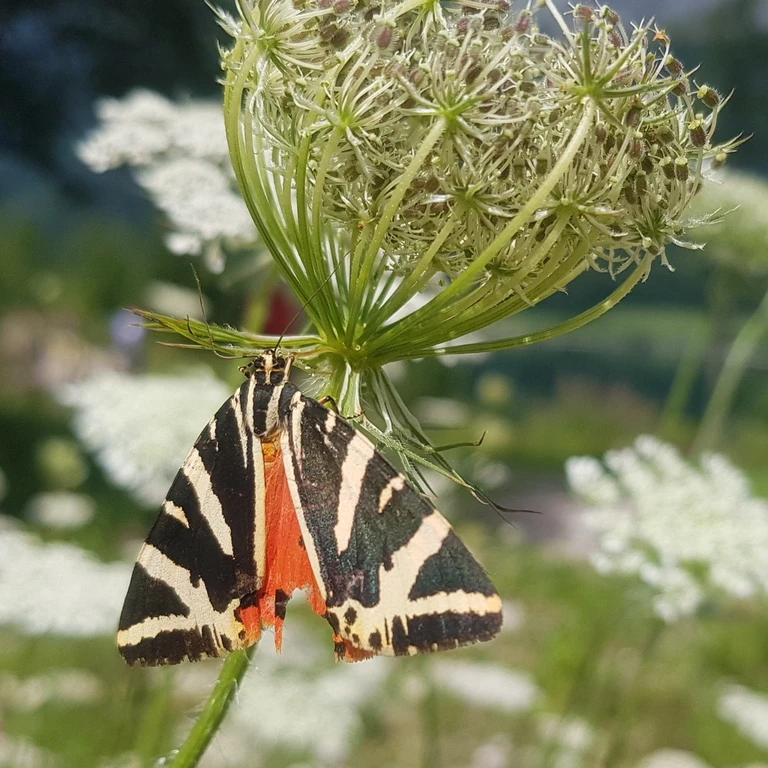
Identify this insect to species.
Euplagia quadripunctaria
